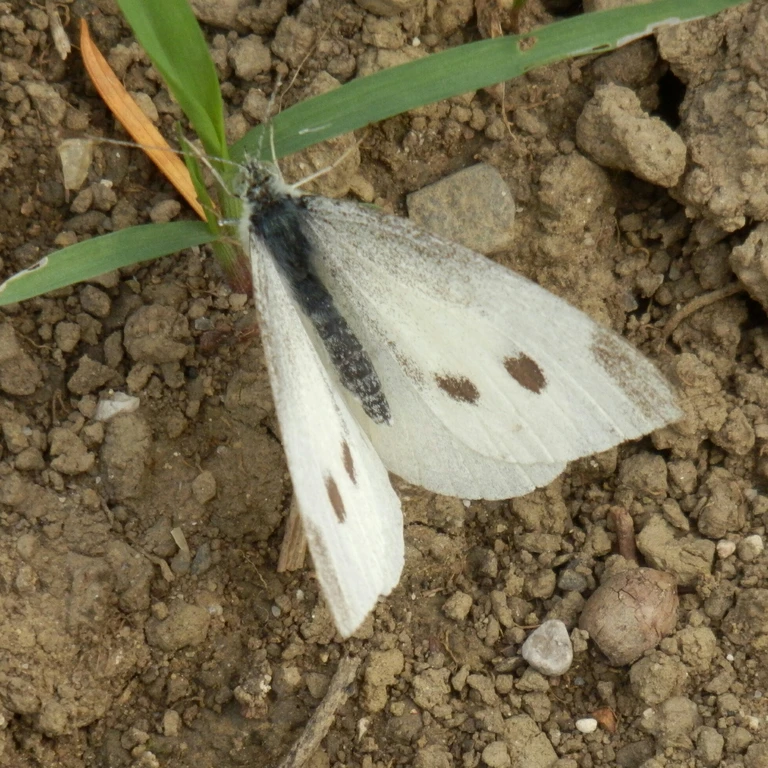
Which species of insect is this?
Pieris rapae
